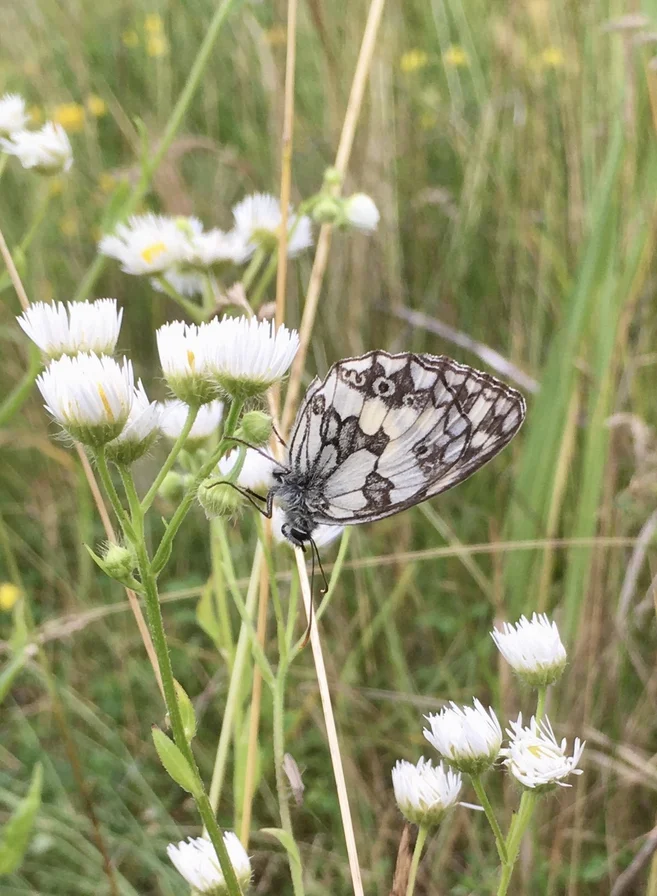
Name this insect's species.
Melanargia galathea
